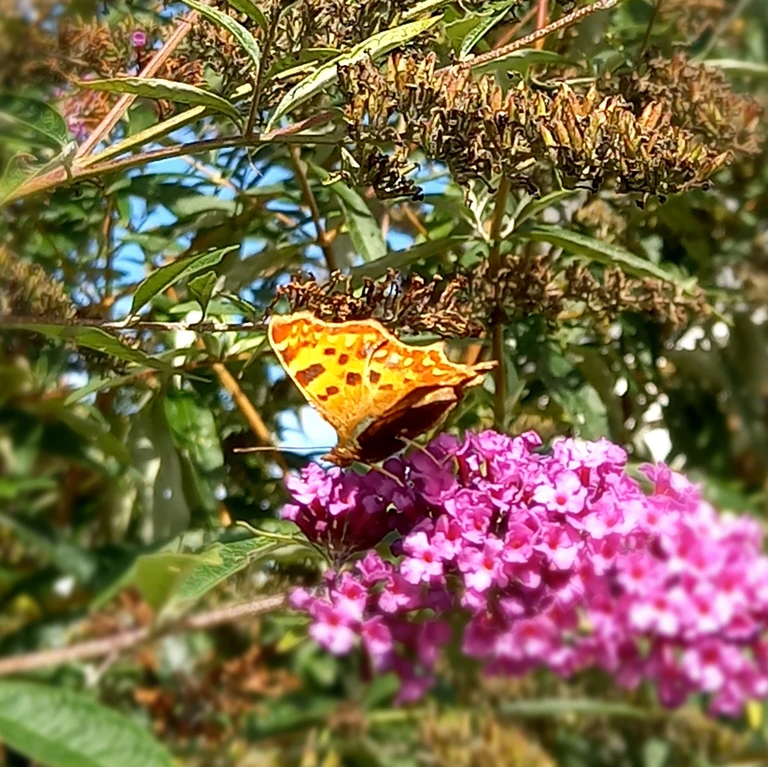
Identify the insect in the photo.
Polygonia c-album
